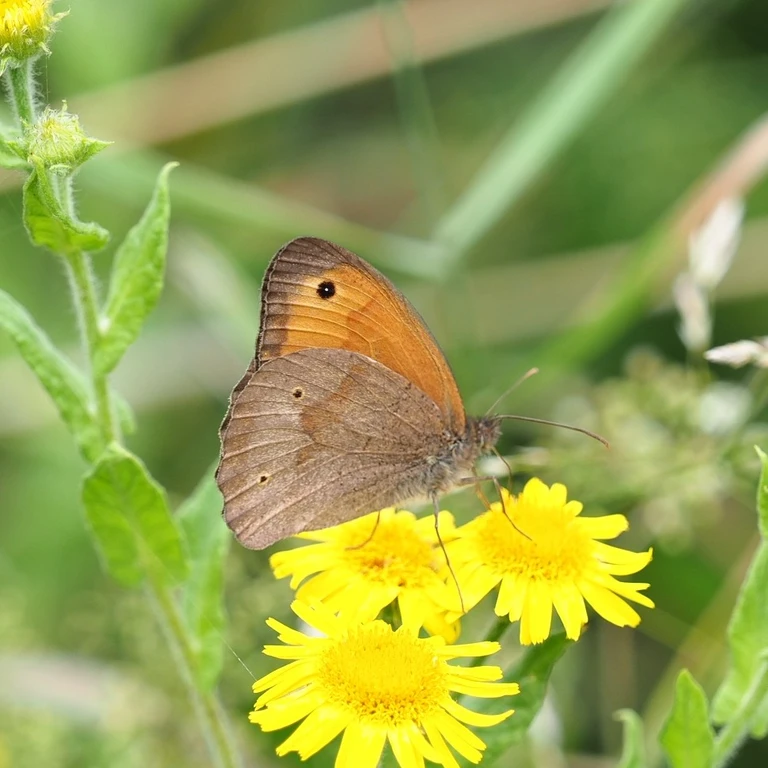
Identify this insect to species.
Maniola jurtina
